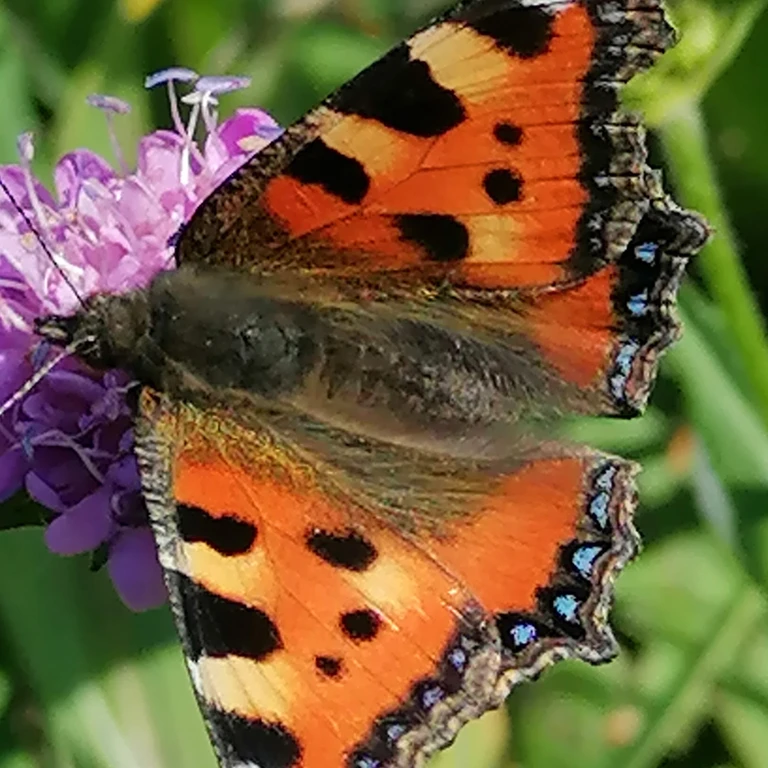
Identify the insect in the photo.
Aglais urticae
